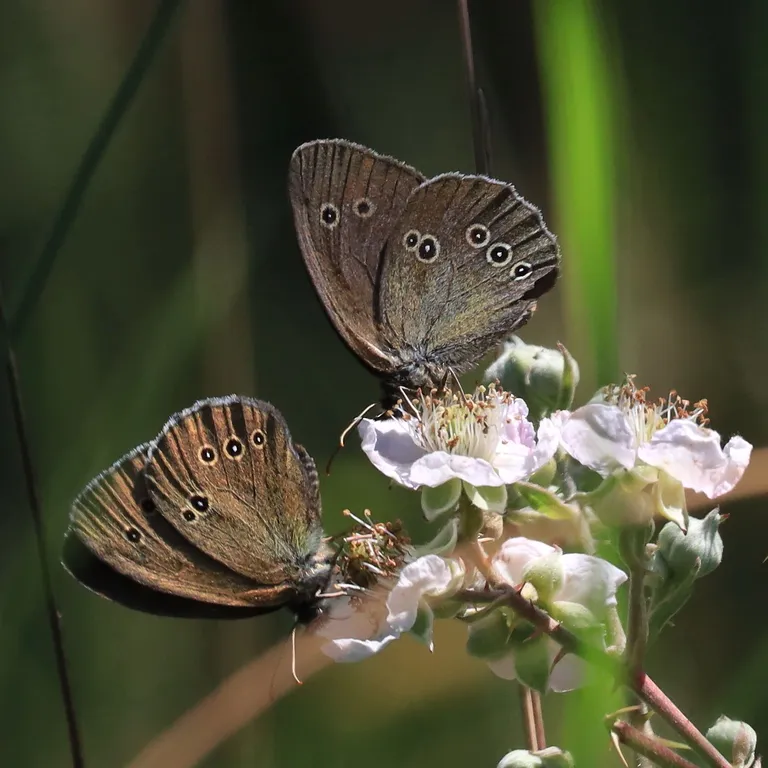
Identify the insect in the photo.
Aphantopus hyperantus
